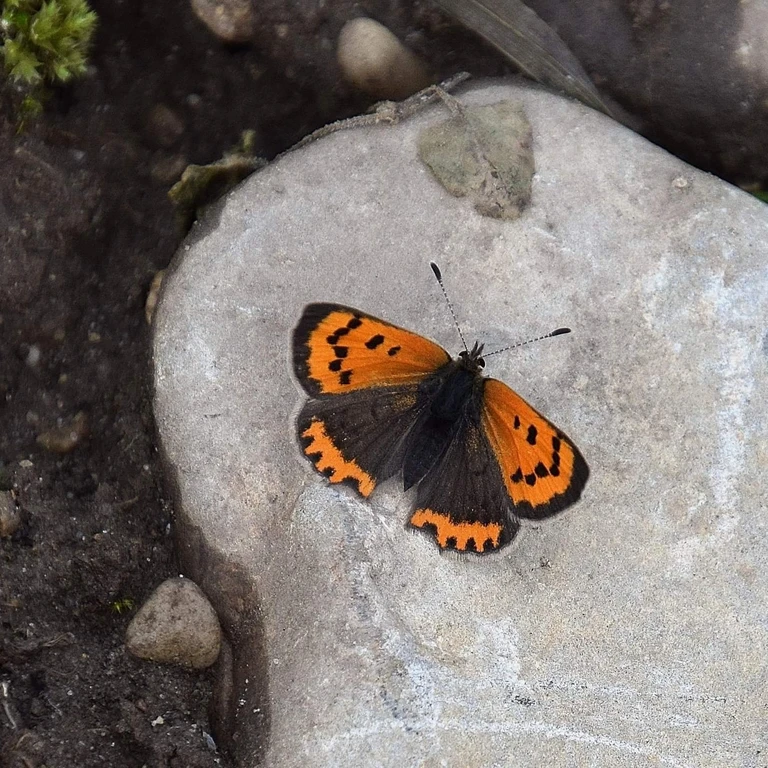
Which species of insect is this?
Lycaena phlaeas
